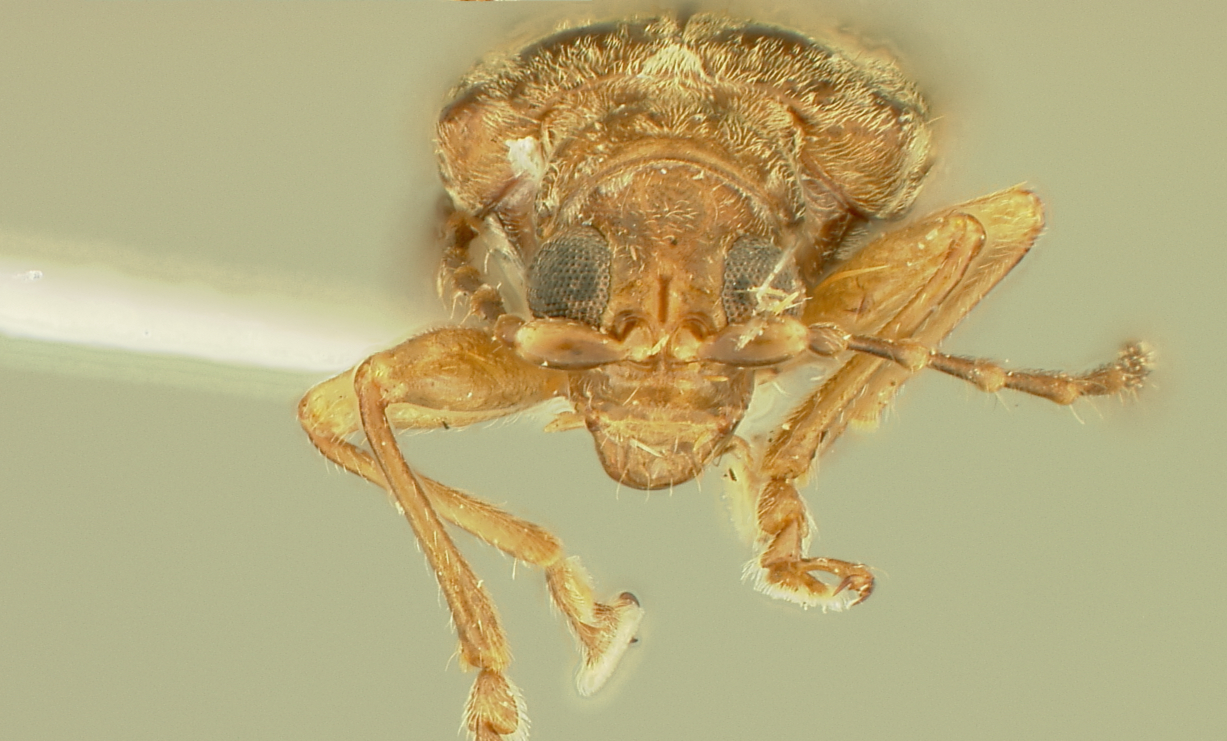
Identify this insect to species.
Hadropoda polkila
